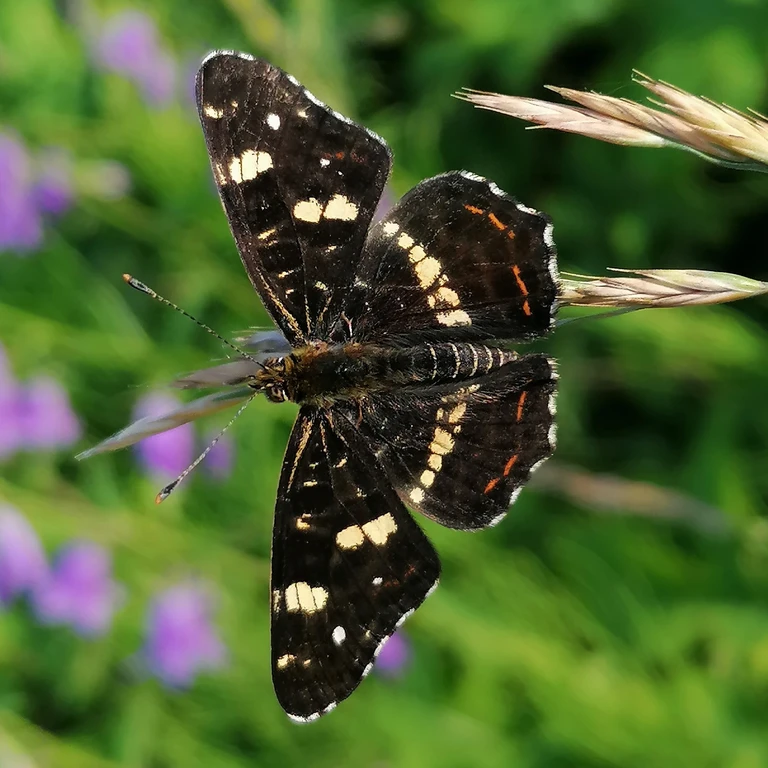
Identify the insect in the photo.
Araschnia levana
